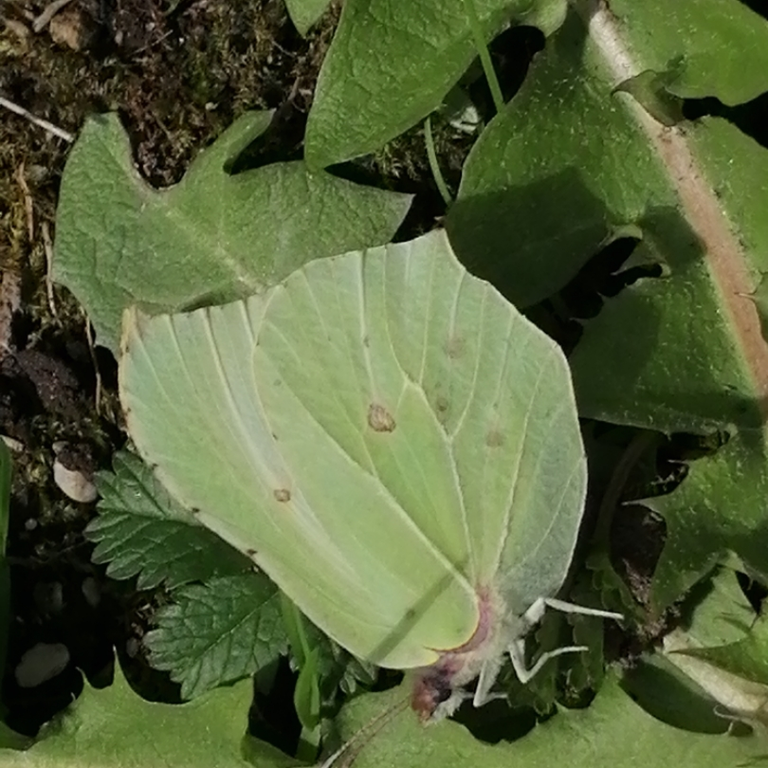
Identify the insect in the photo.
Gonepteryx rhamni
